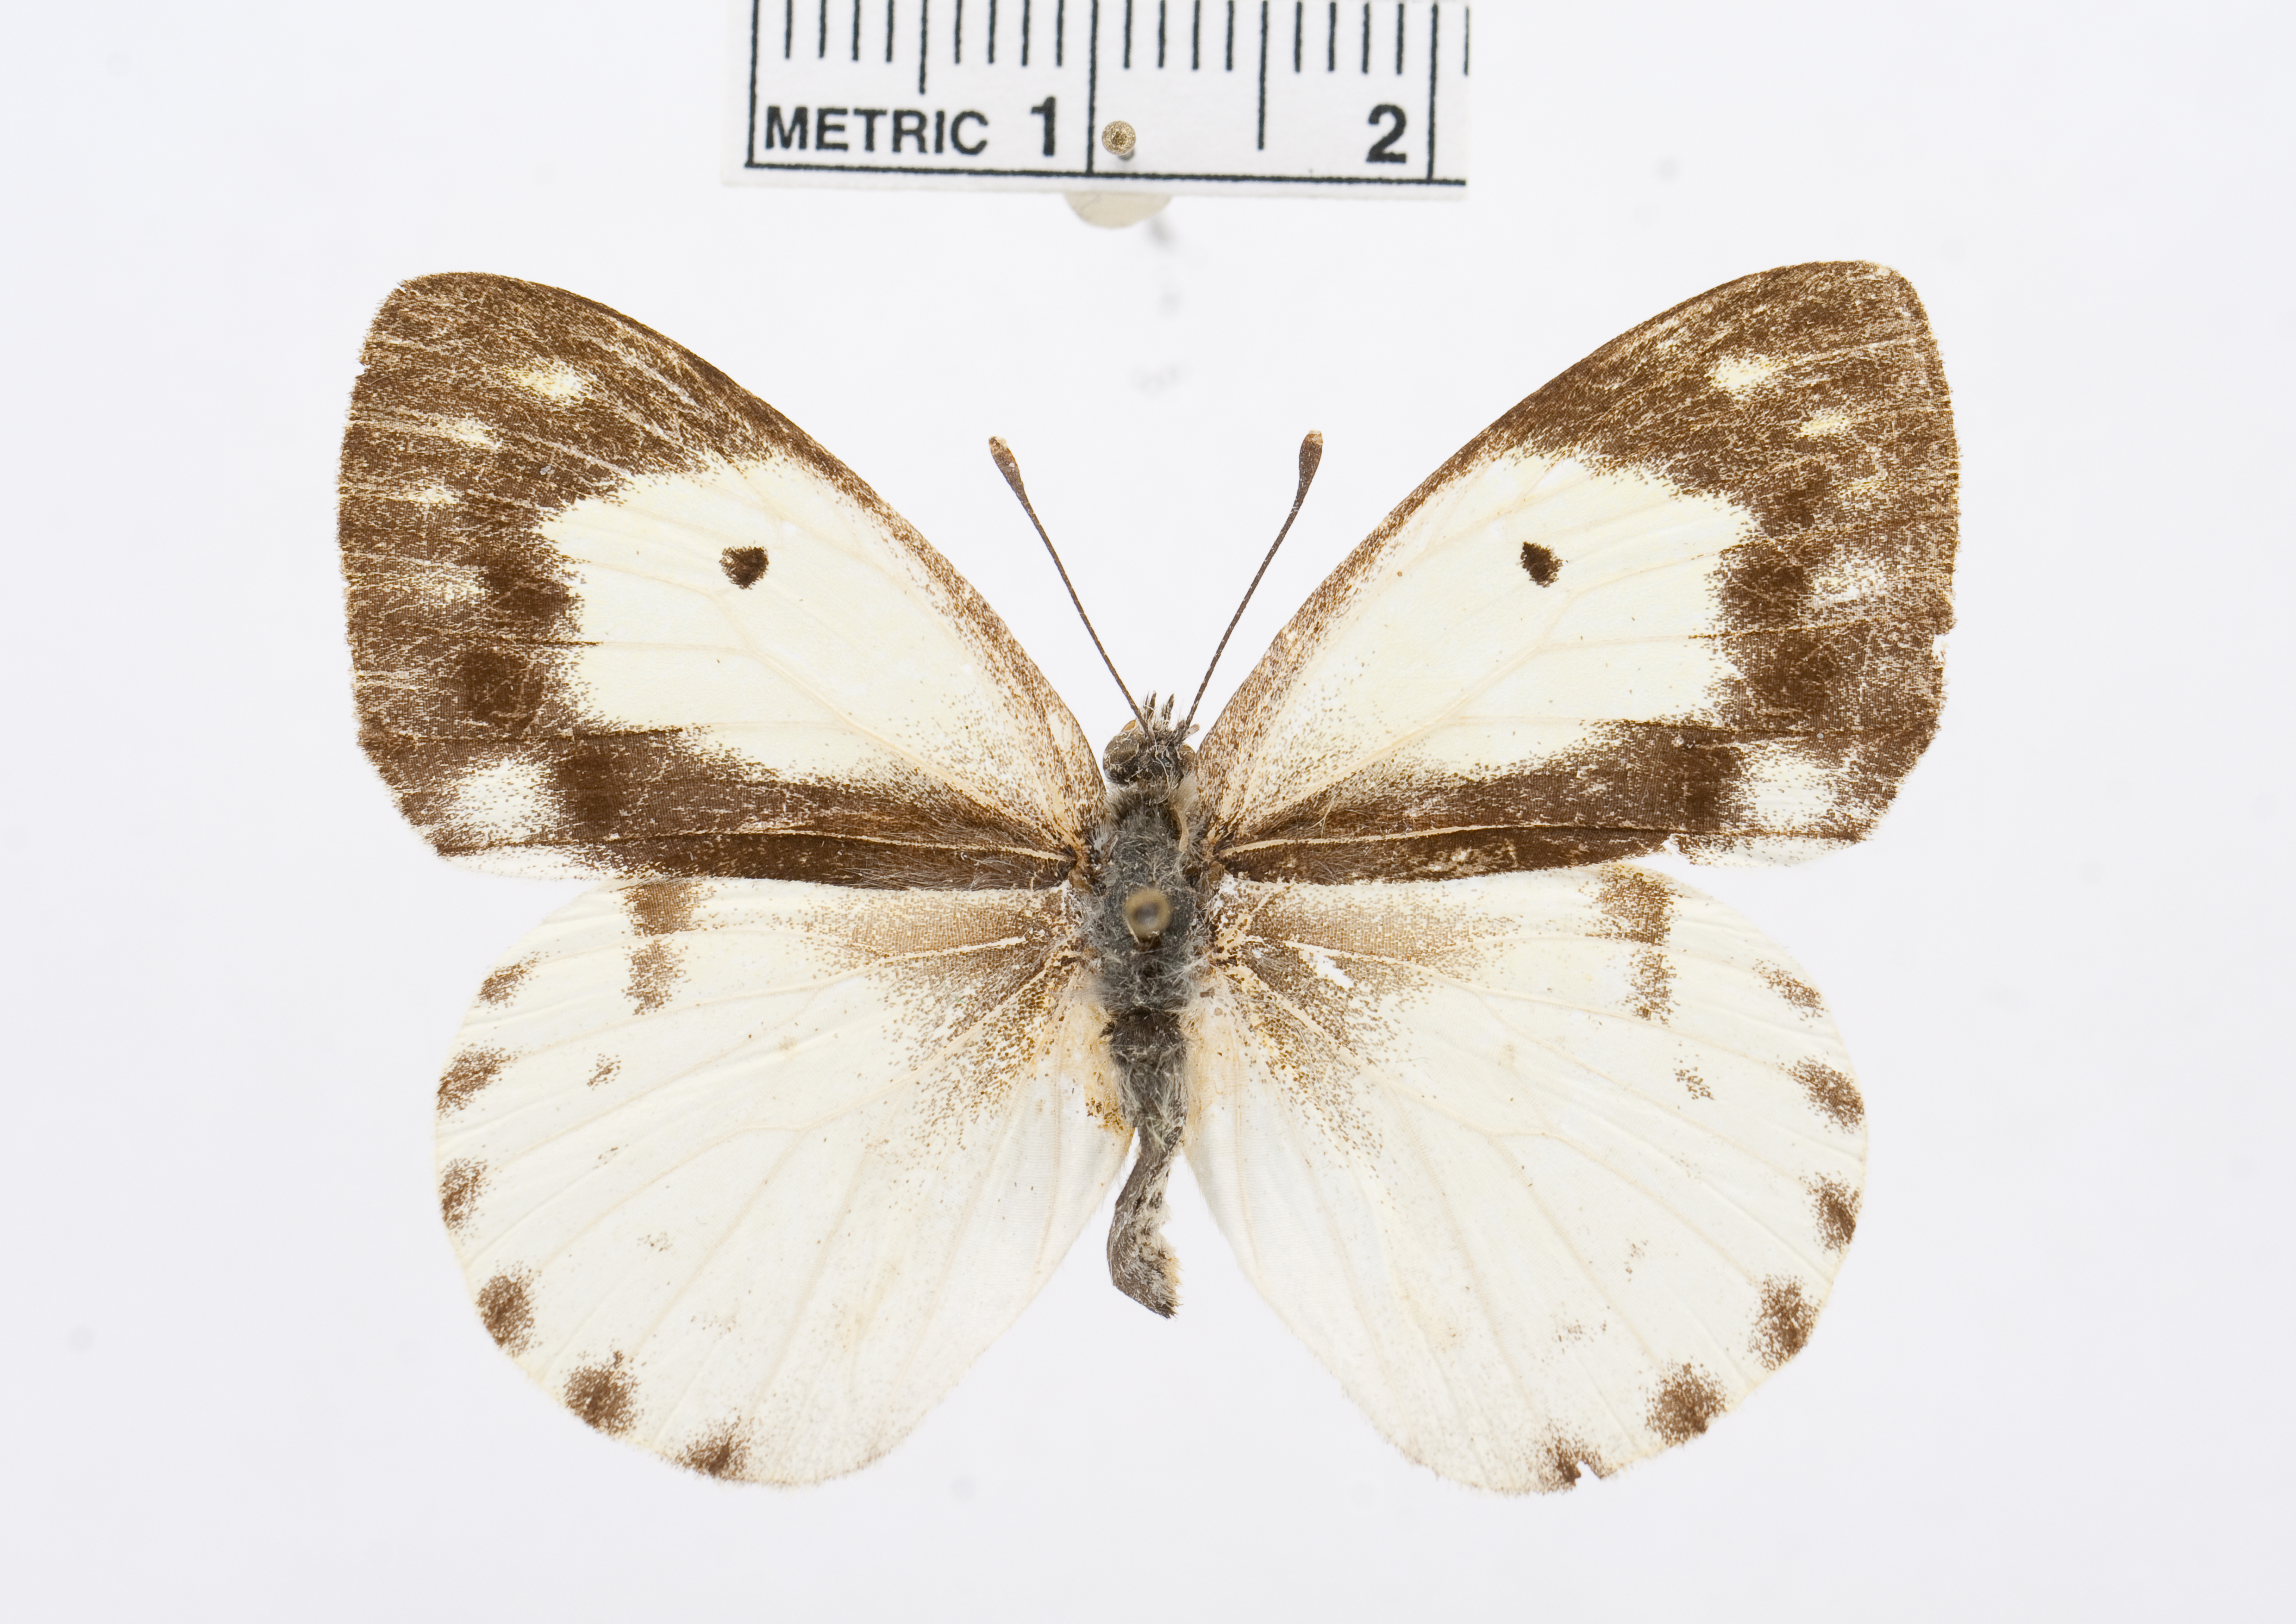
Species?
Colotis eris
